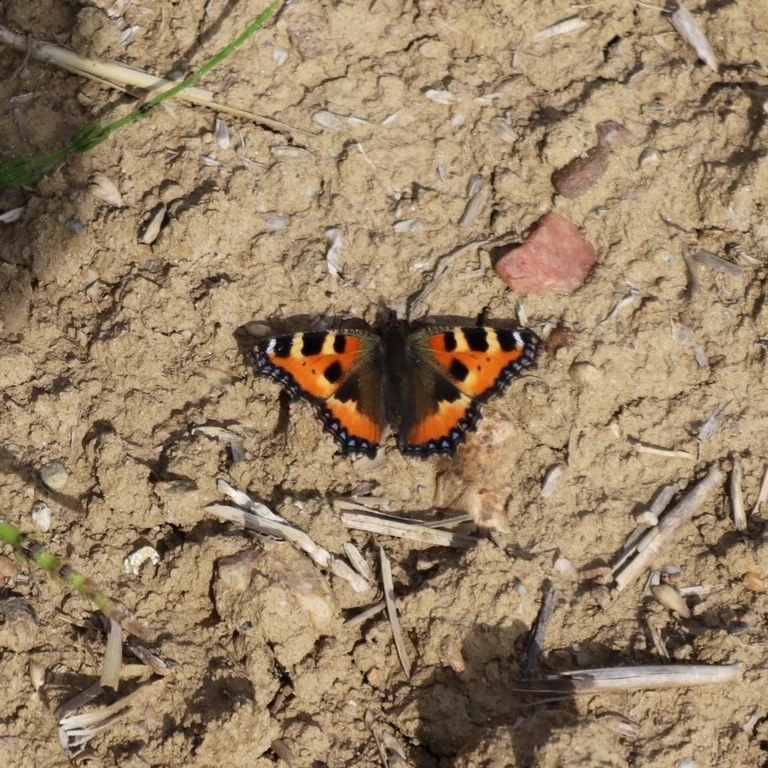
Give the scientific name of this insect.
Aglais urticae
